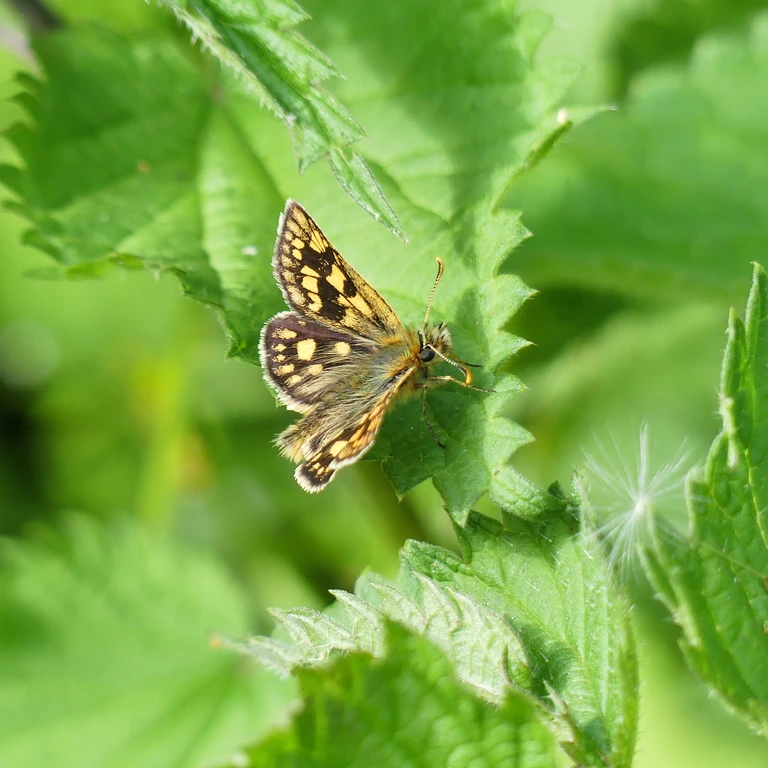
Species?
Carterocephalus palaemon
